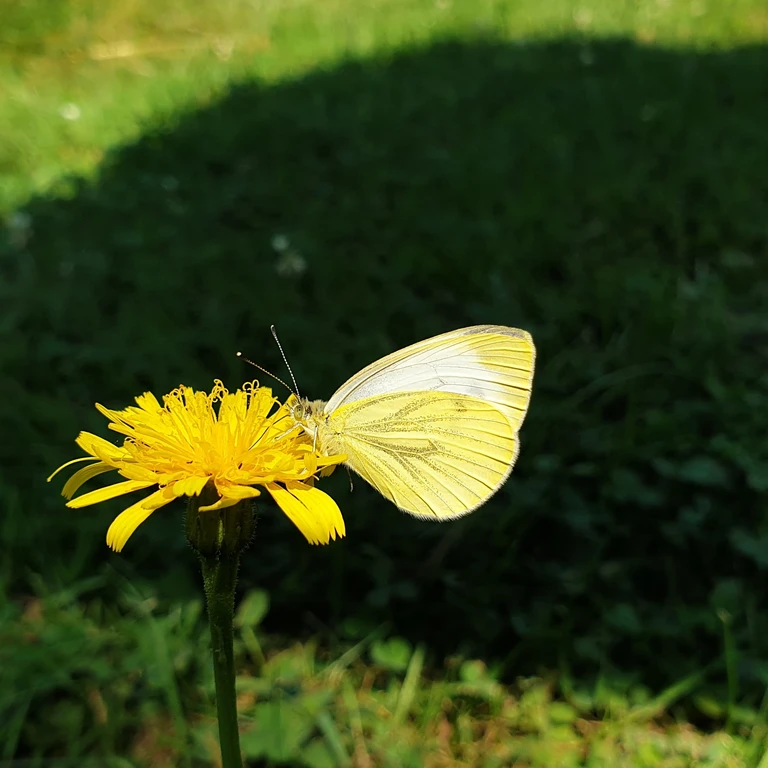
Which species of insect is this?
Pieris napi
